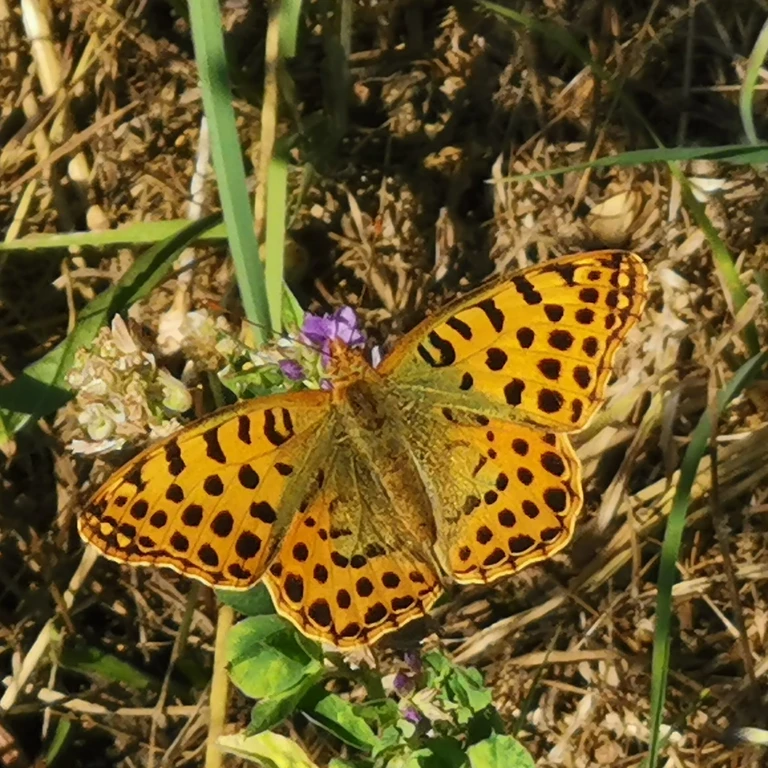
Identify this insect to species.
Issoria lathonia
